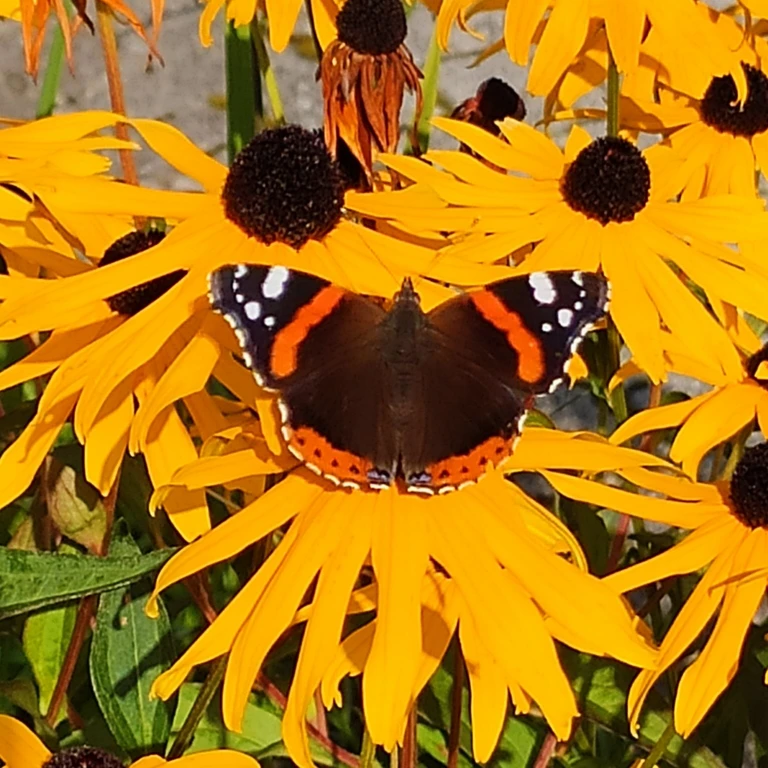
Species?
Vanessa atalanta
